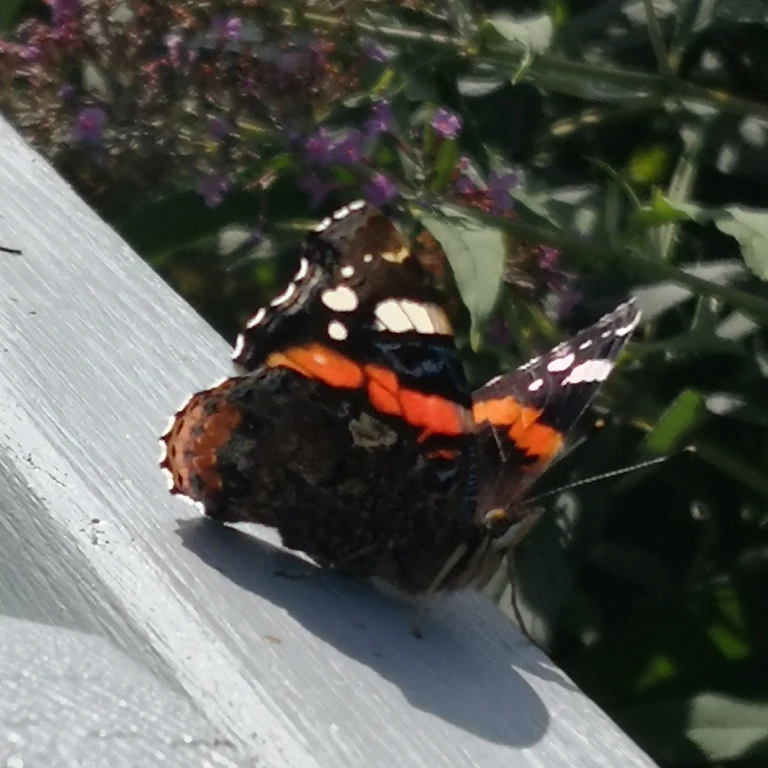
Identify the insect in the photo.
Vanessa atalanta
